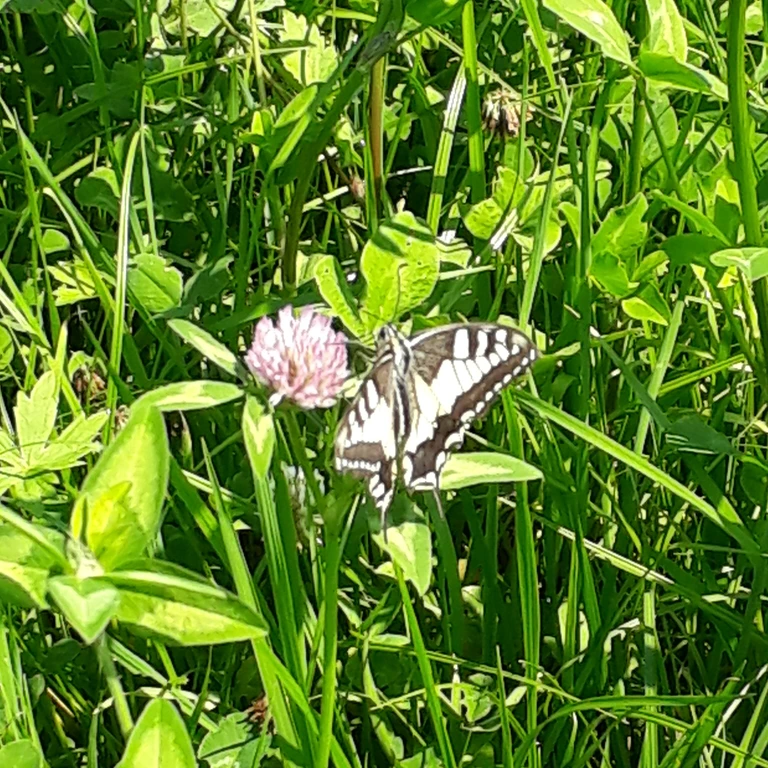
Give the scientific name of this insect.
Papilio machaon
